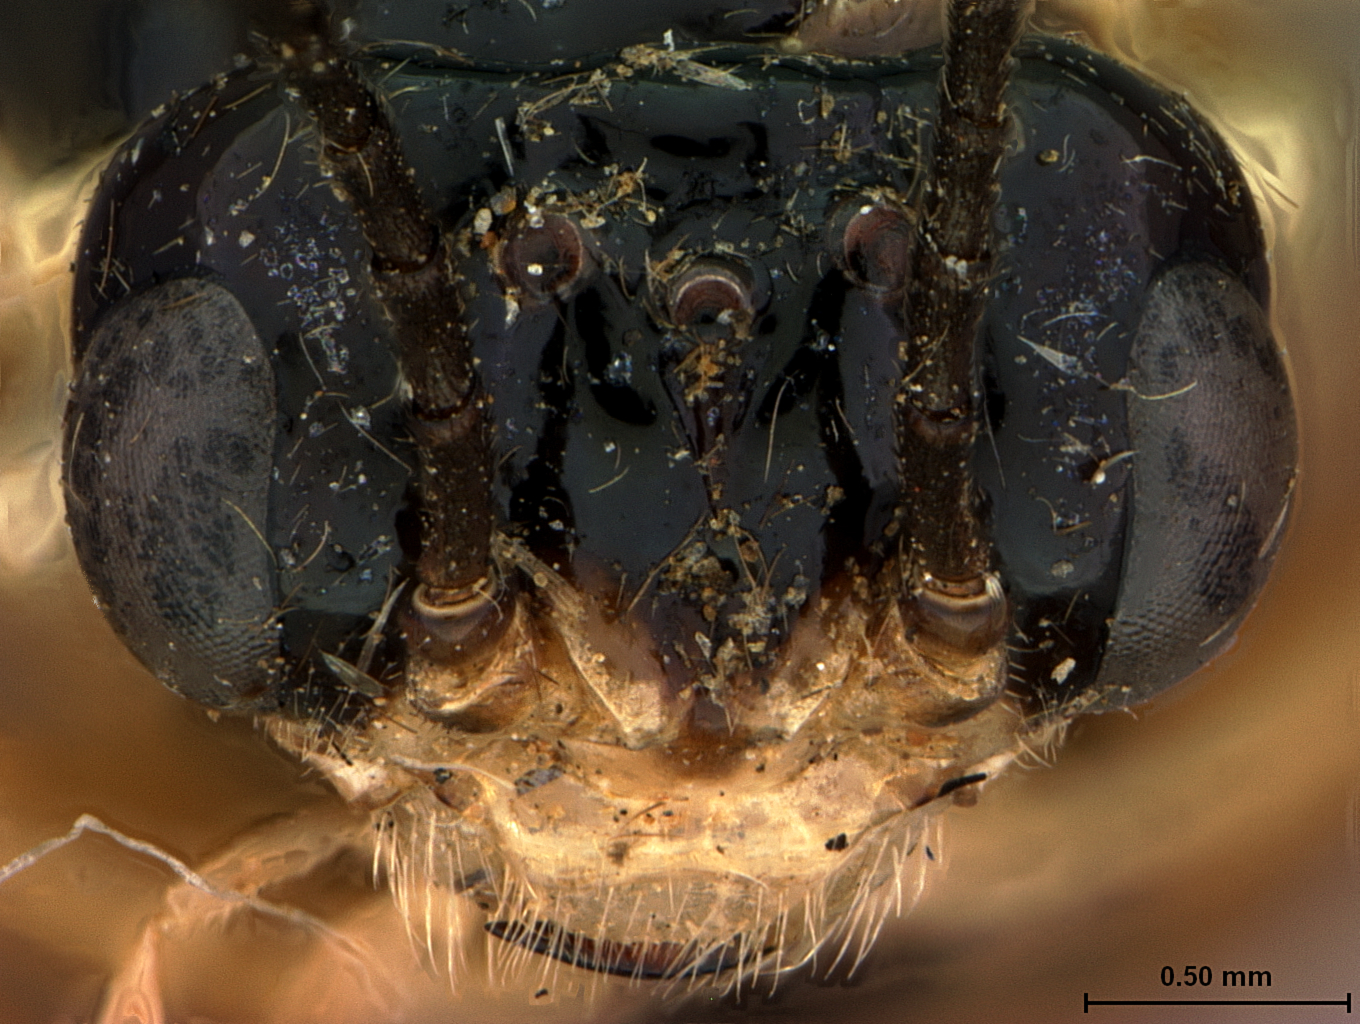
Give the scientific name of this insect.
Ecopatus penai
